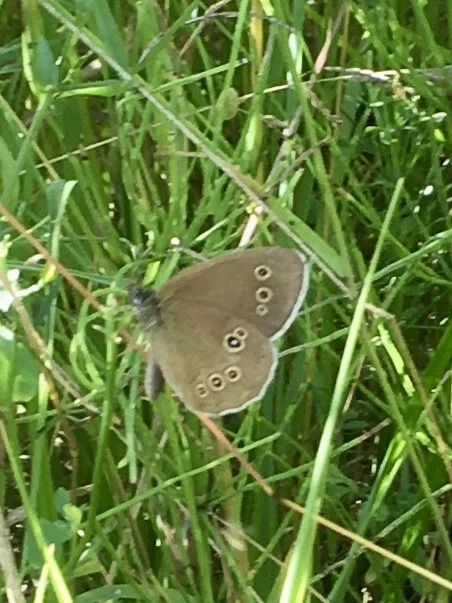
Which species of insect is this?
Aphantopus hyperantus
